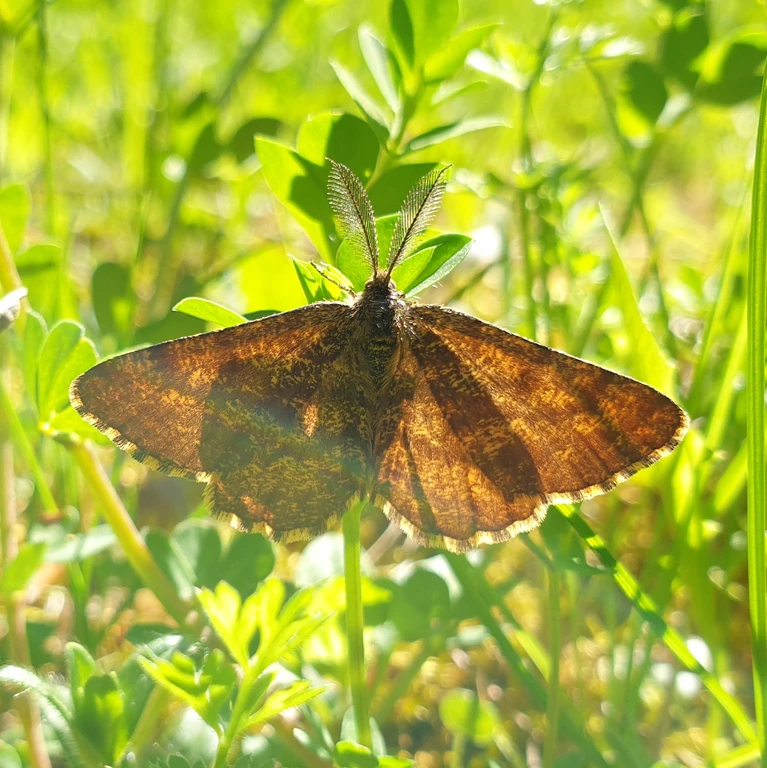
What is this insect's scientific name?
Ematurga atomaria
